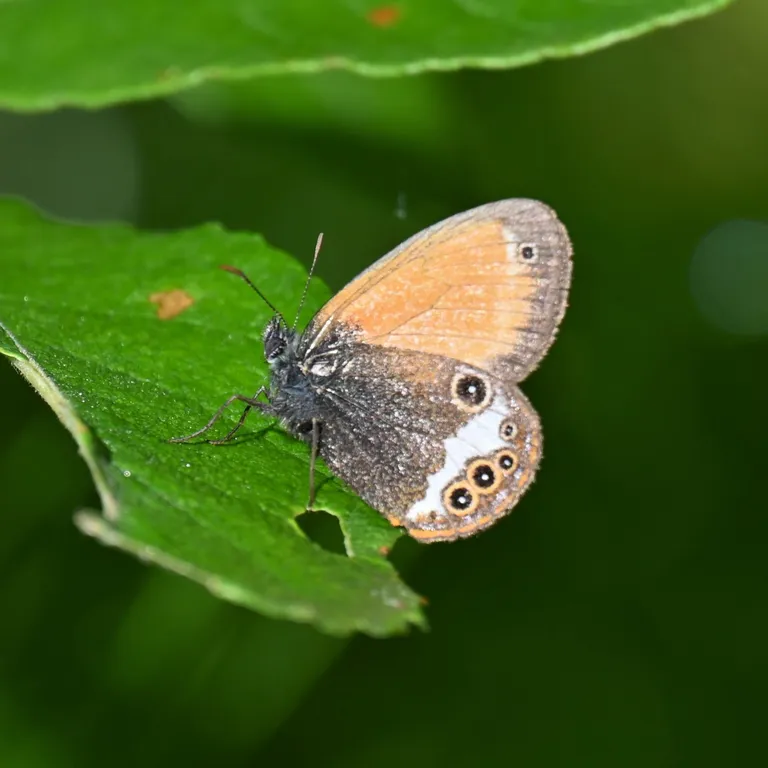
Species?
Coenonympha arcania
